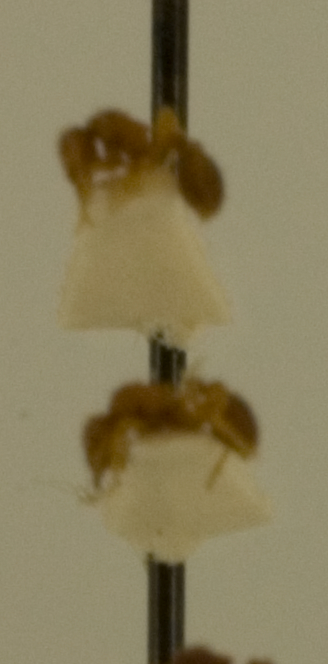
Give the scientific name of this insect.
Rhopalothrix gravis
